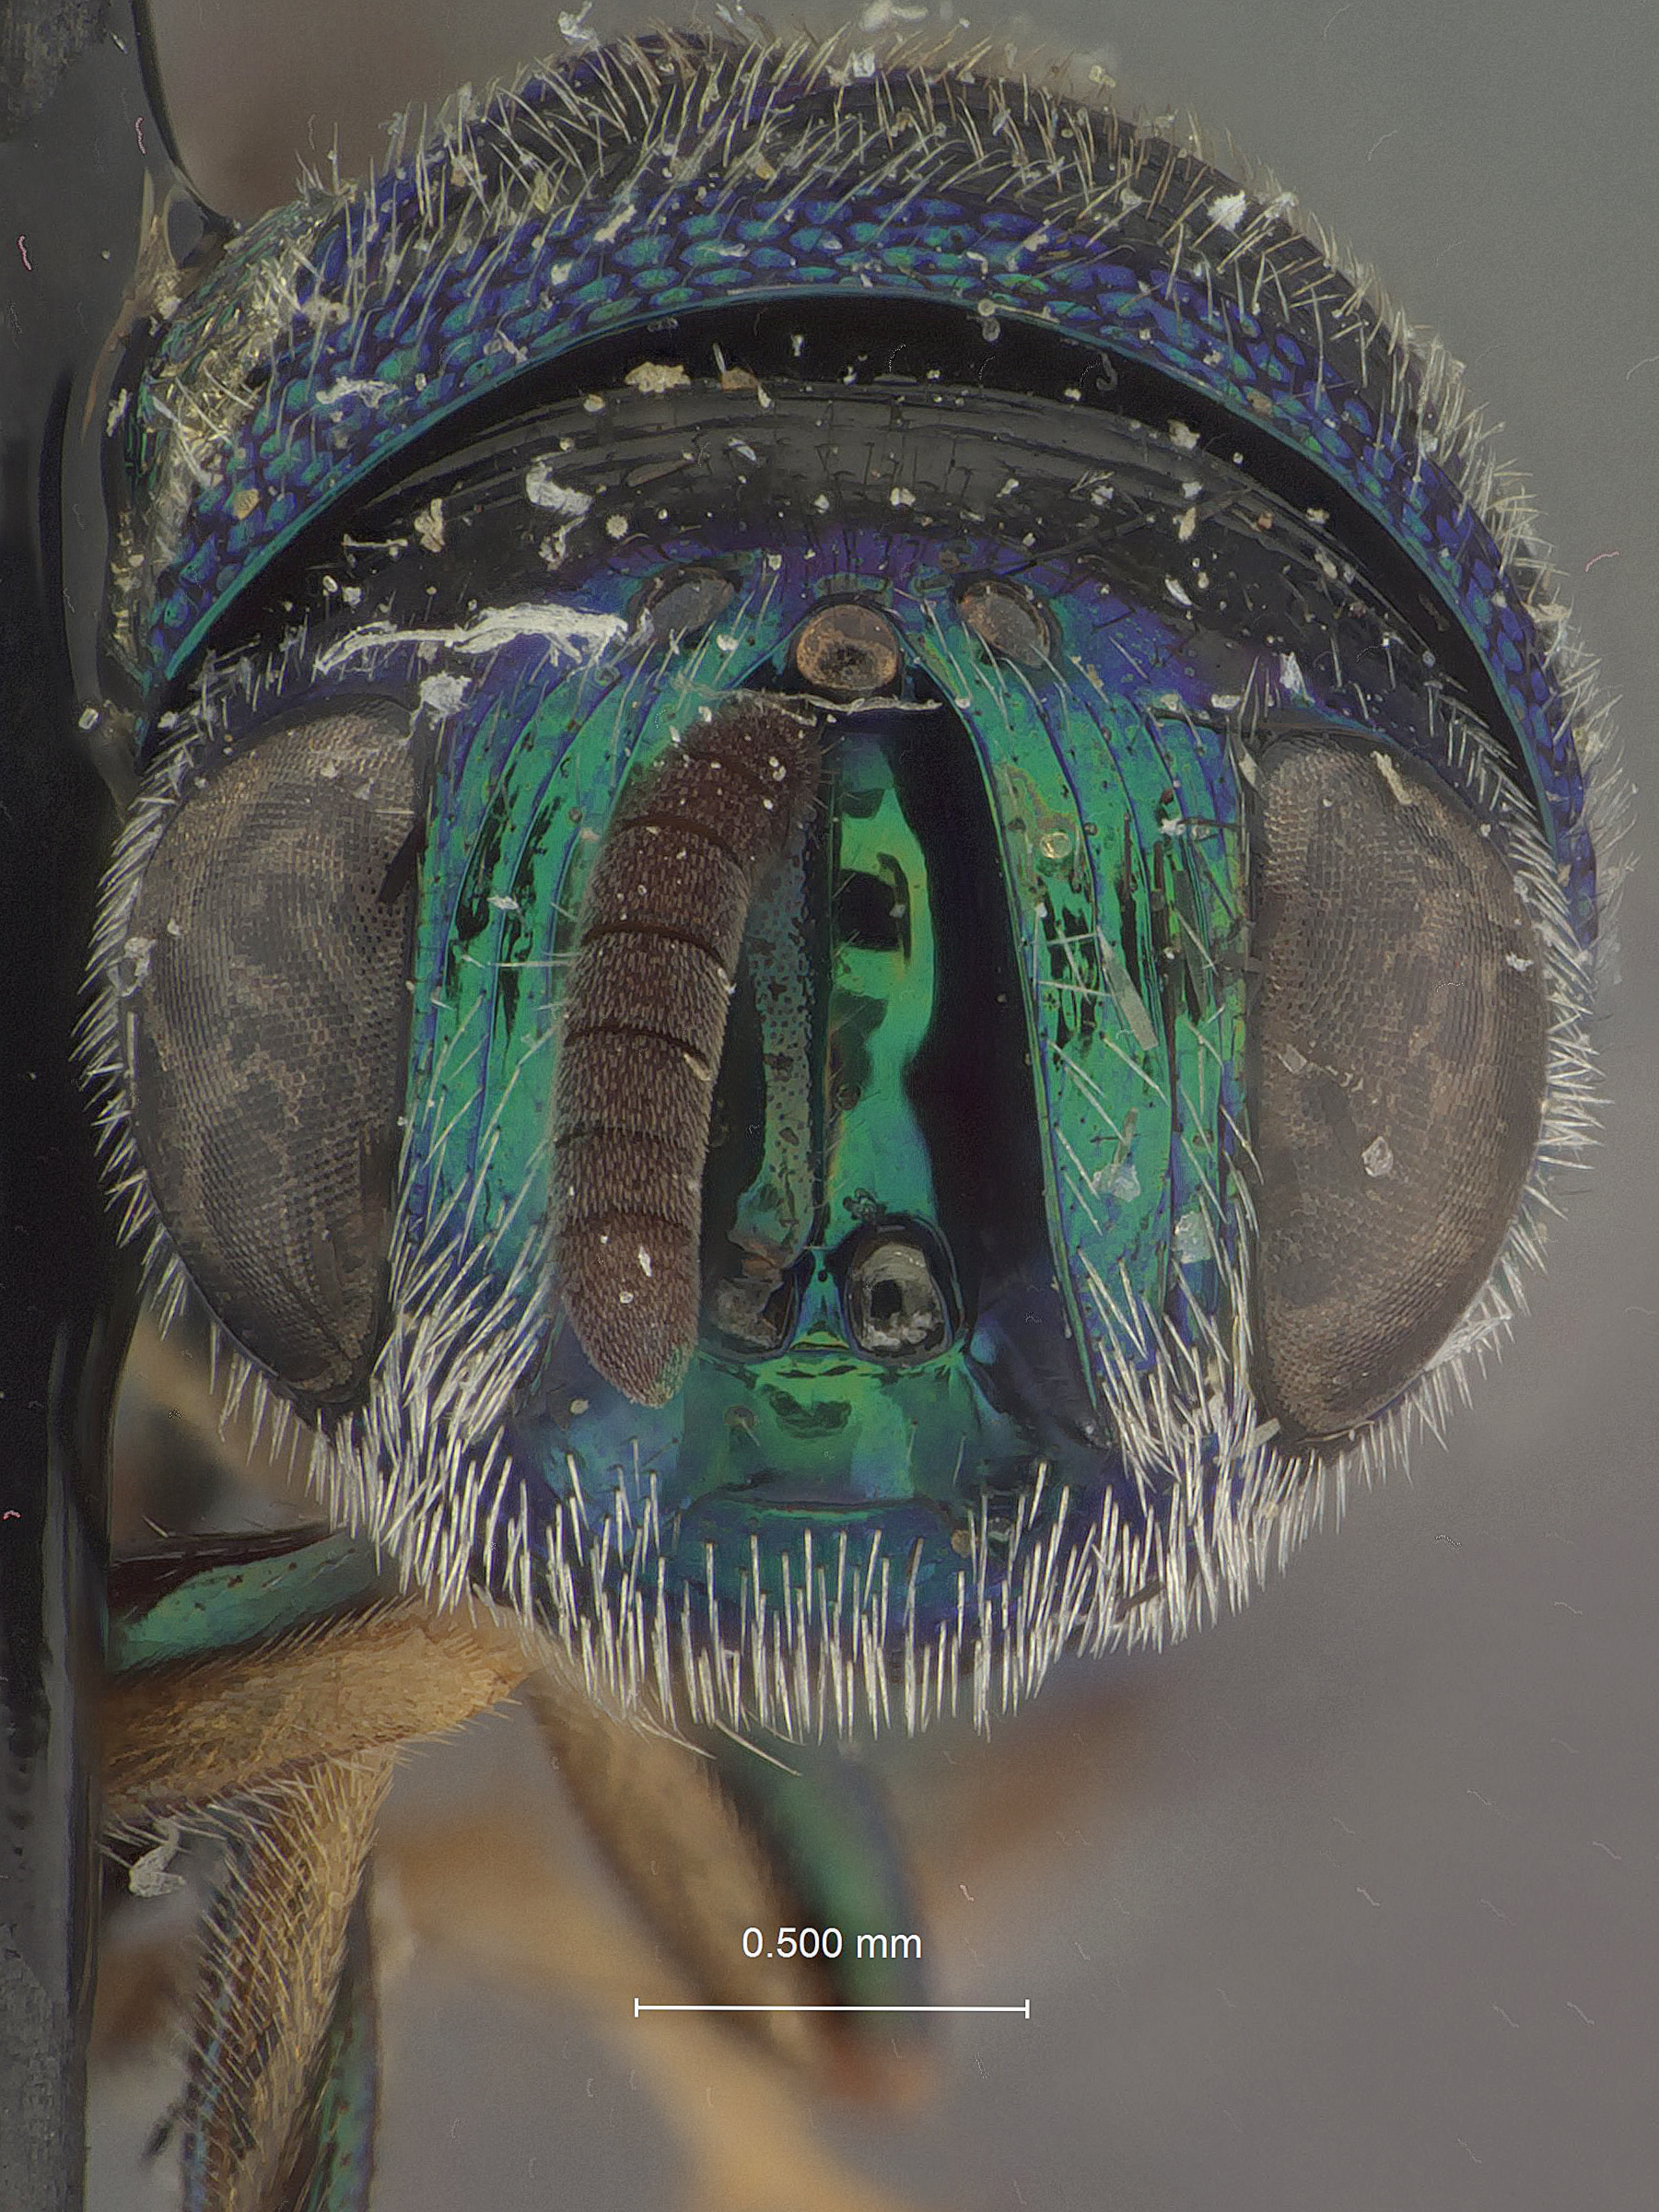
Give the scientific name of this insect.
Euperilampus luteicrus
